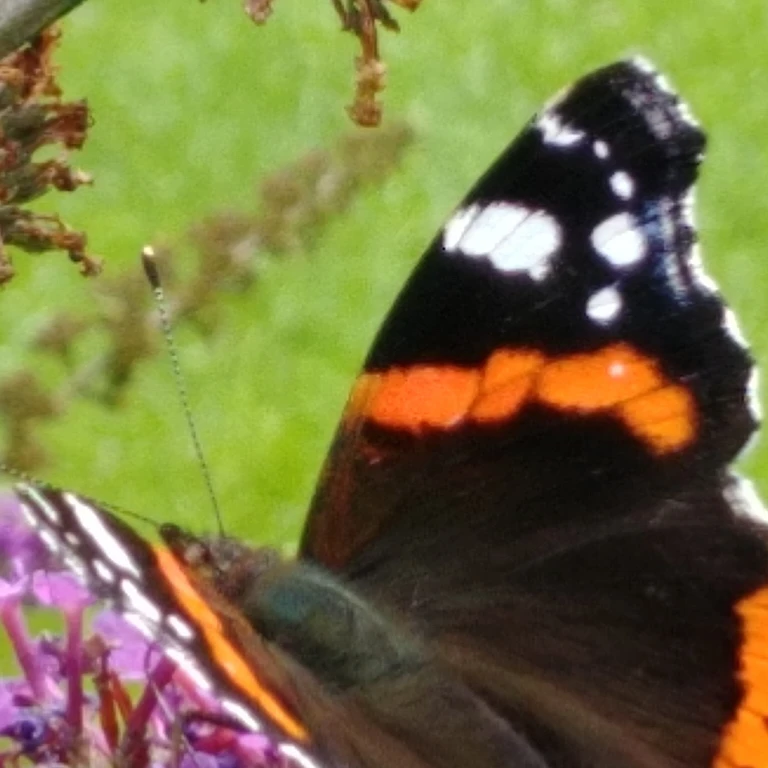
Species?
Vanessa atalanta
